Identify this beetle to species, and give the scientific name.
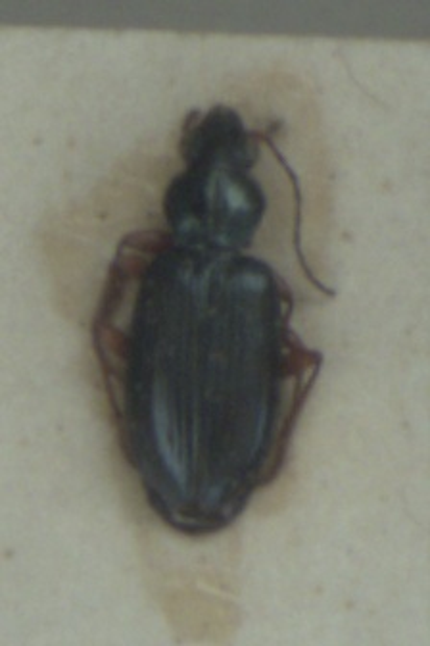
Bembidion decorum
